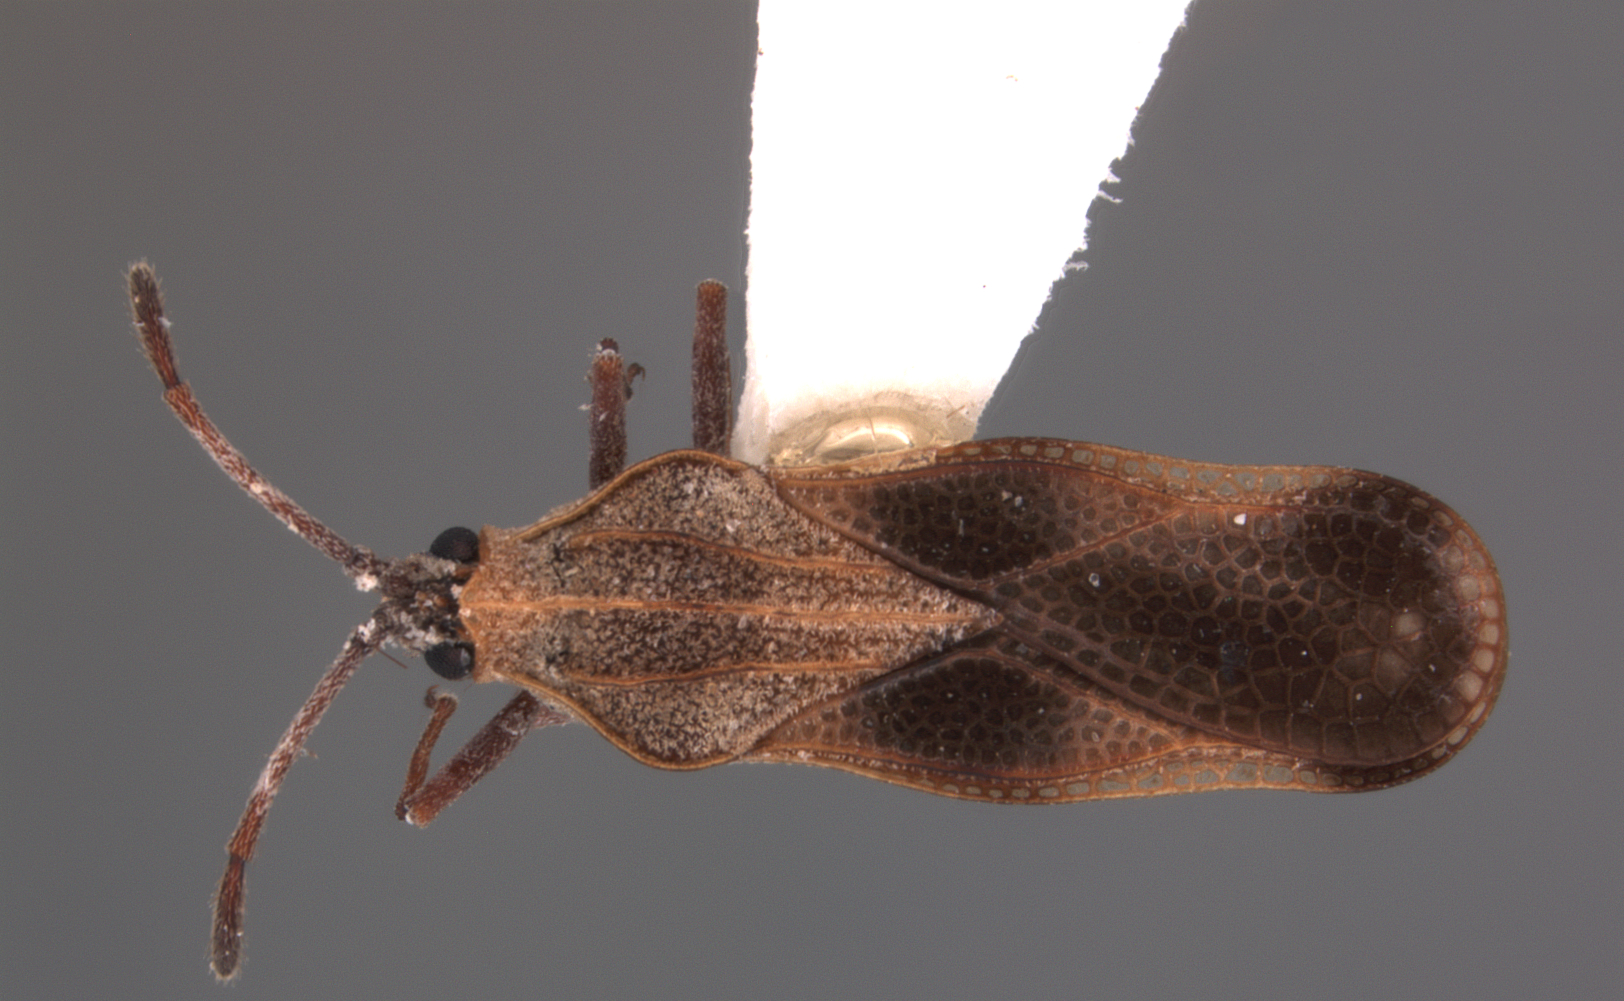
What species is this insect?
Teleonemia harleyi
